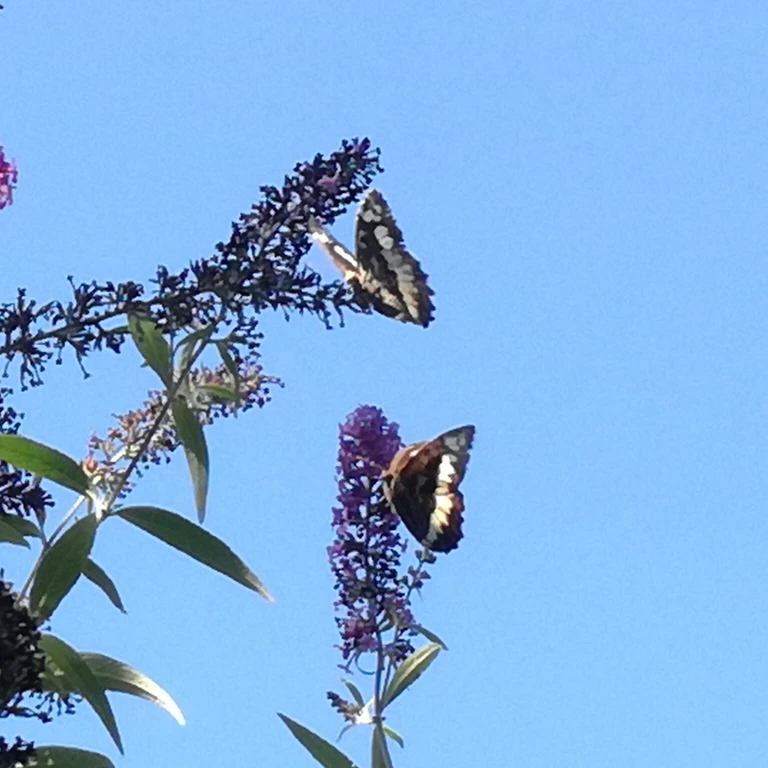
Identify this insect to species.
Brintesia circe
